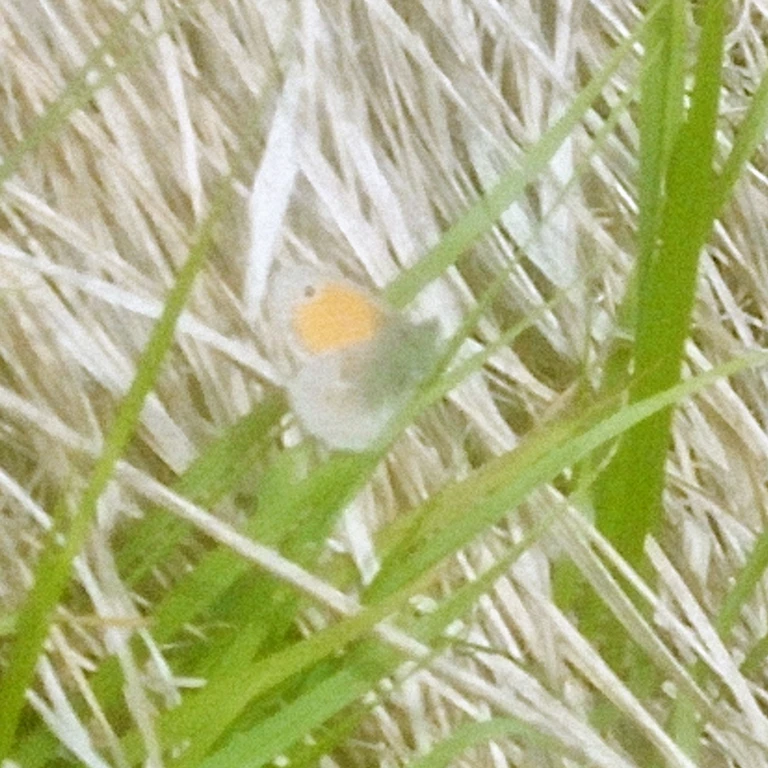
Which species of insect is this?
Coenonympha pamphilus
